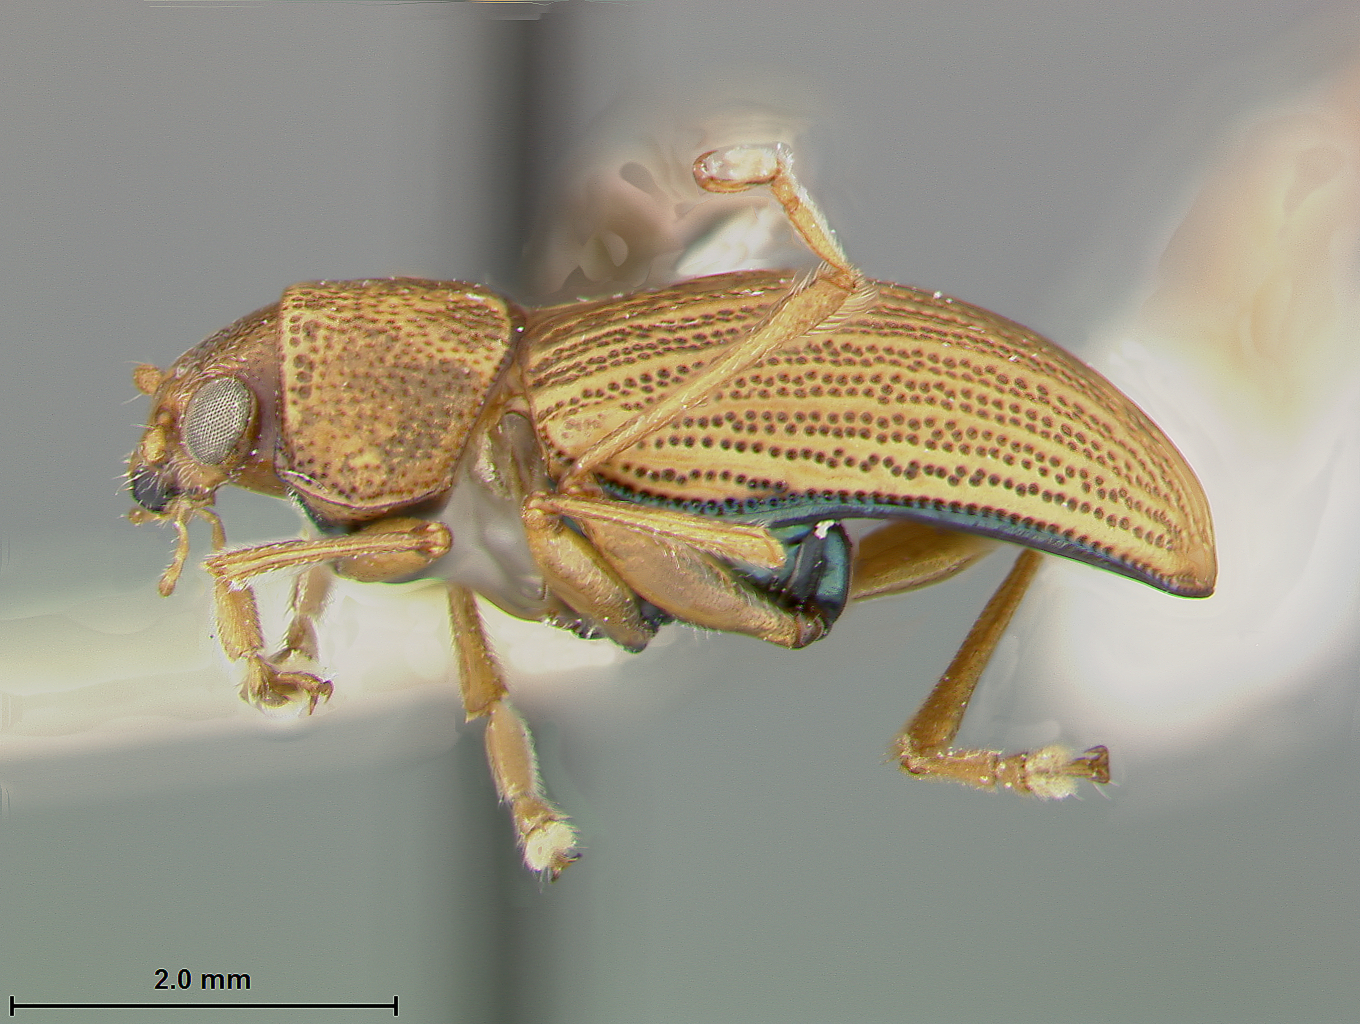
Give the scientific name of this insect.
Colaspis chapalensis
